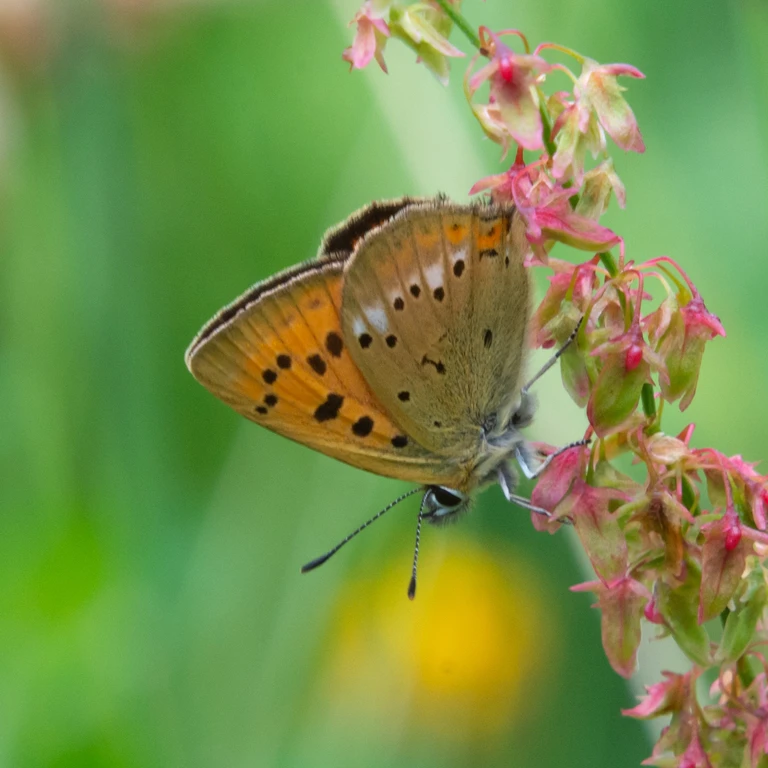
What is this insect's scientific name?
Lycaena virgaureae
